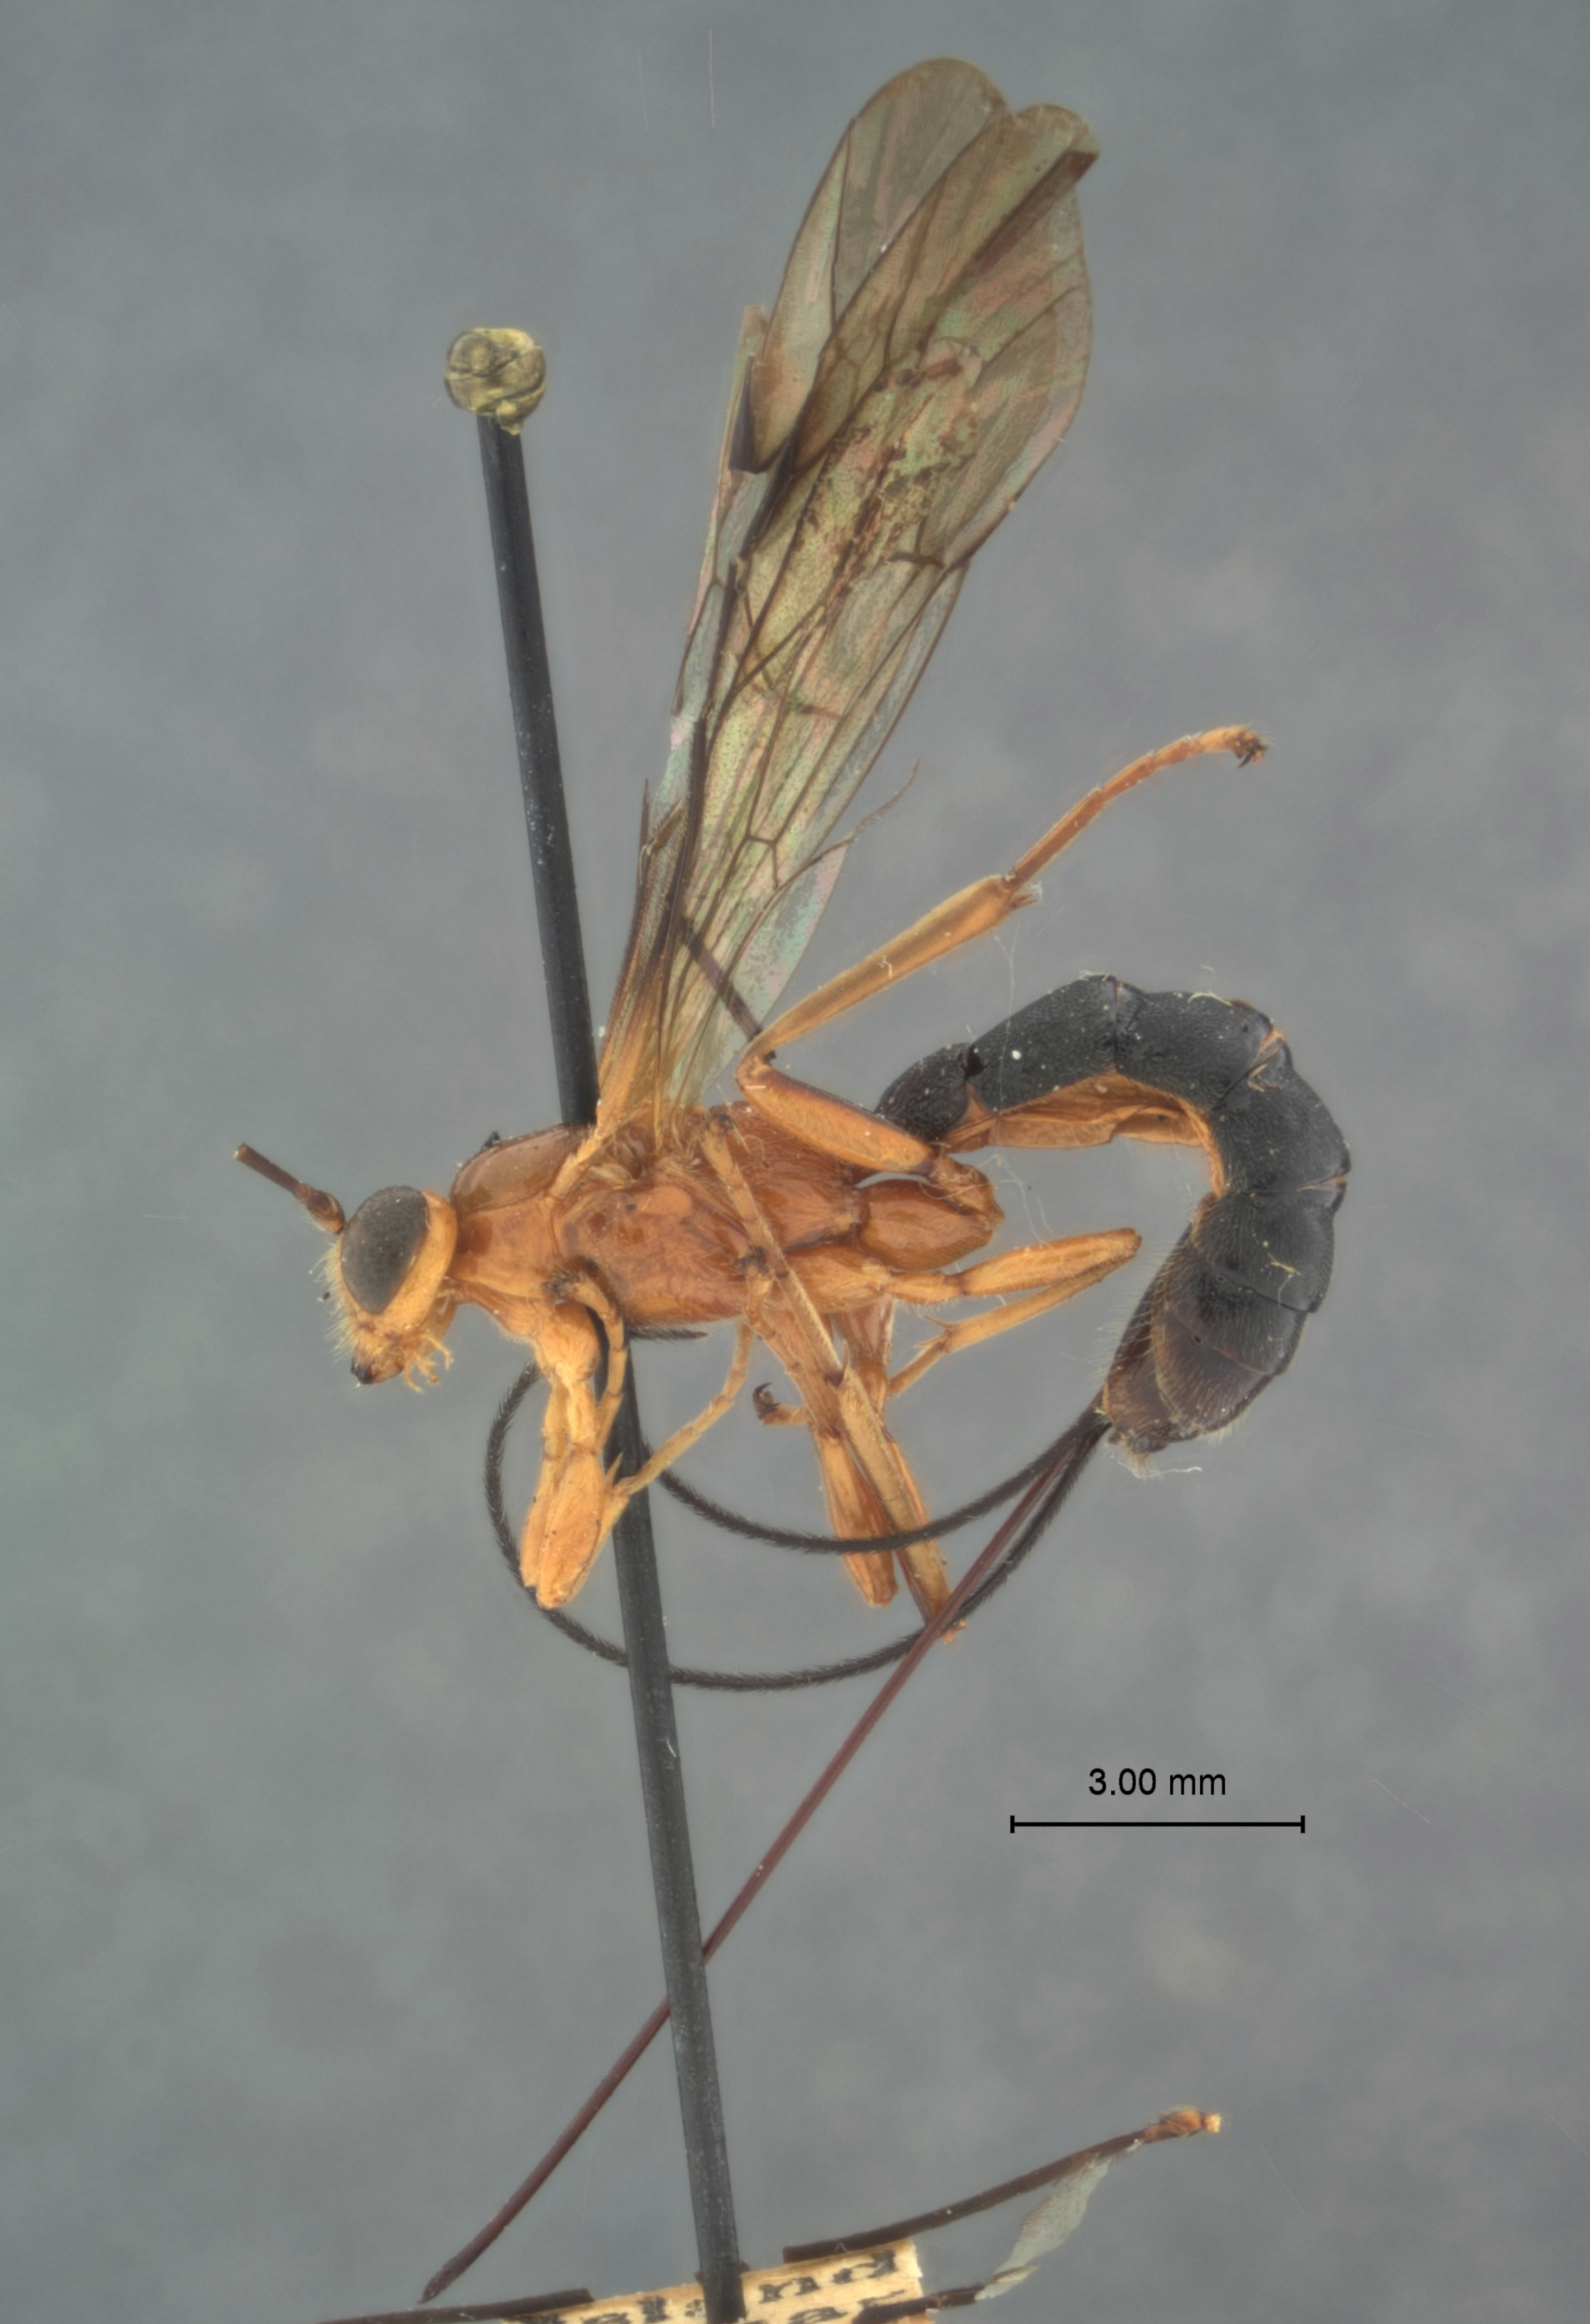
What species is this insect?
Flavopimpla bicolor
